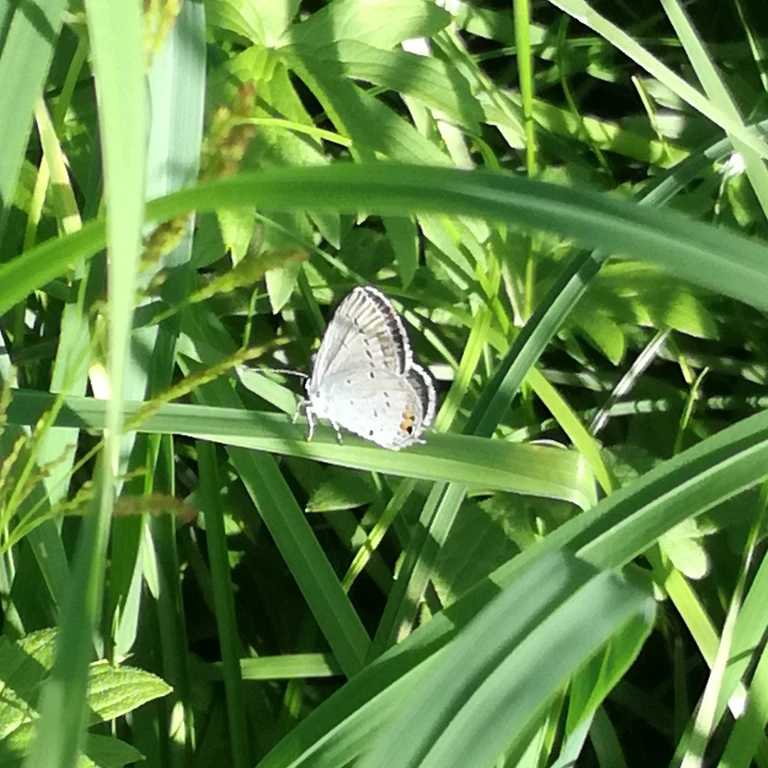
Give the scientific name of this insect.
Cupido argiades (also Elkalyce argiades)
